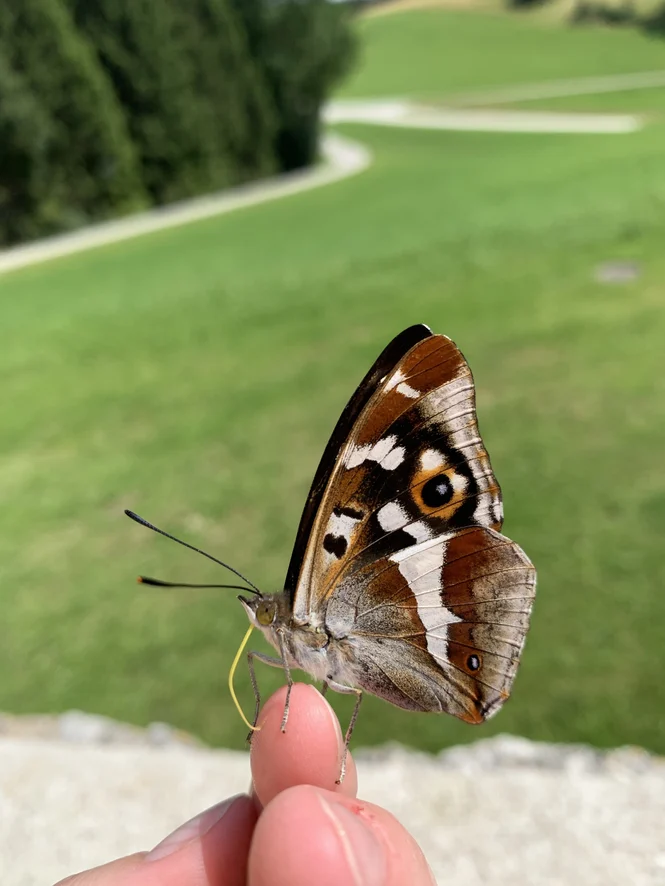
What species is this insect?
Apatura iris
